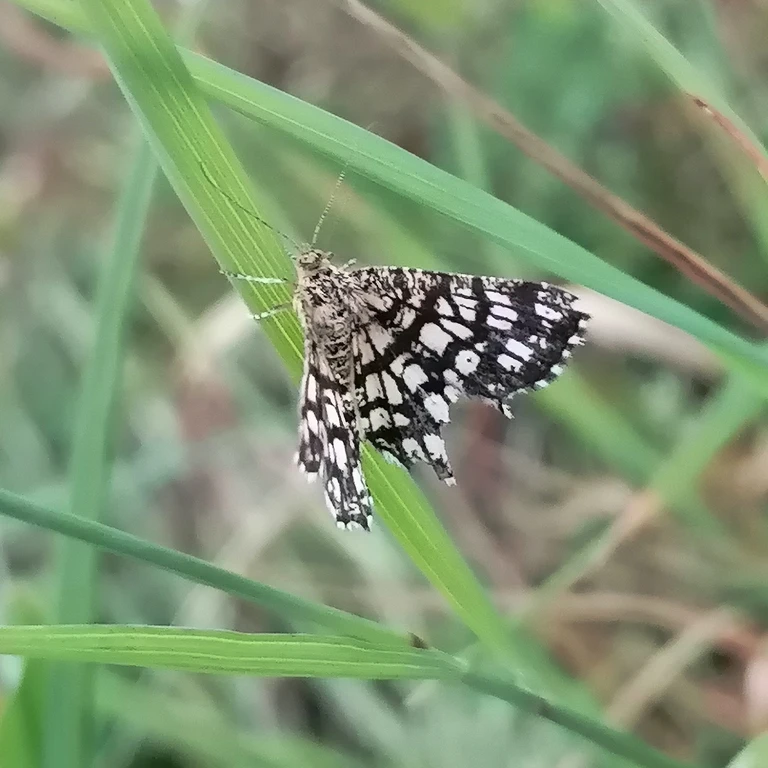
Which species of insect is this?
Chiasmia clathrata
